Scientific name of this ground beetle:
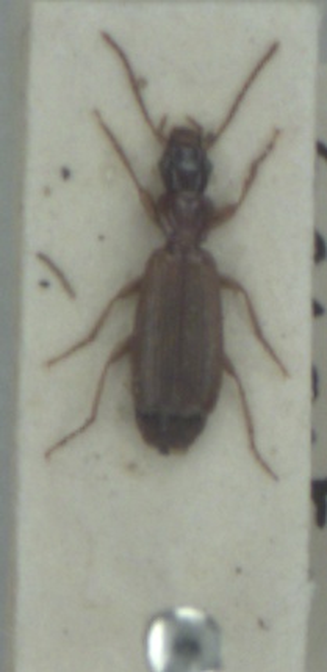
Paradromius linearis
